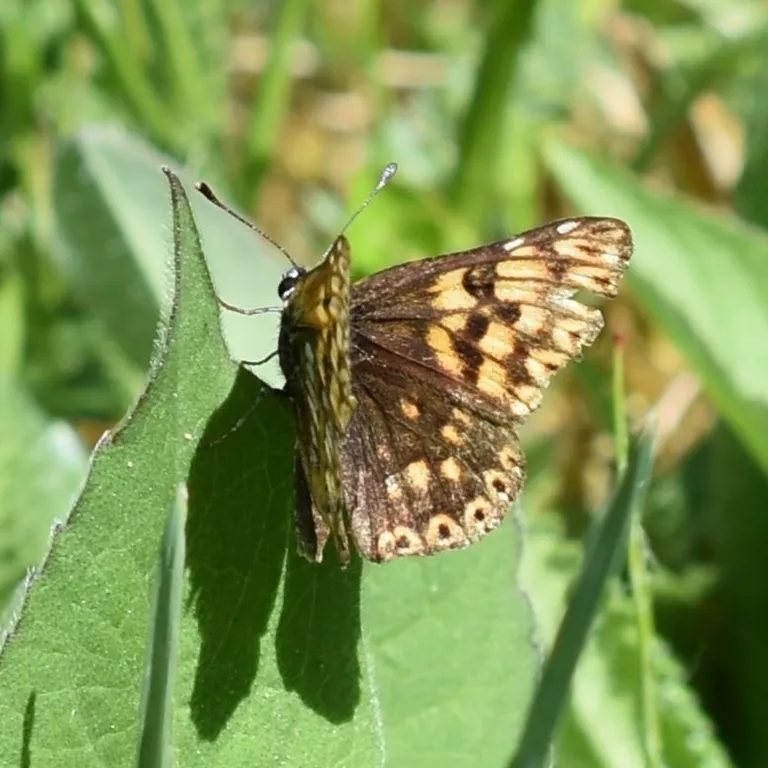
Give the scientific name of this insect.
Hamearis lucina
